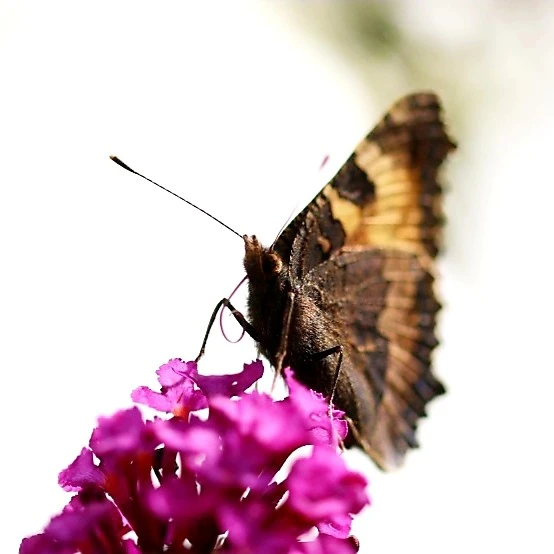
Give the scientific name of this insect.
Aglais urticae
